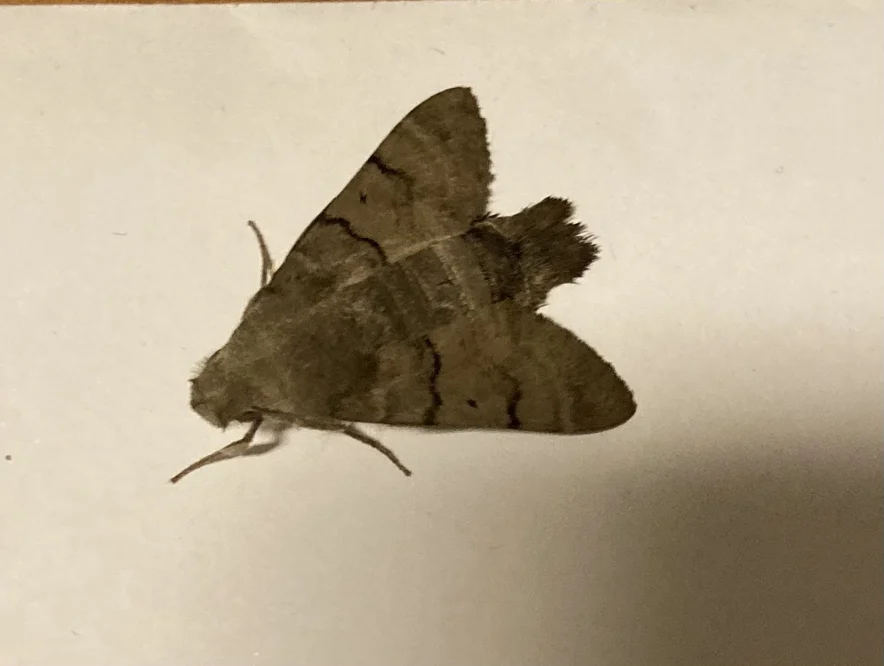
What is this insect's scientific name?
Macroglossum stellatarum
